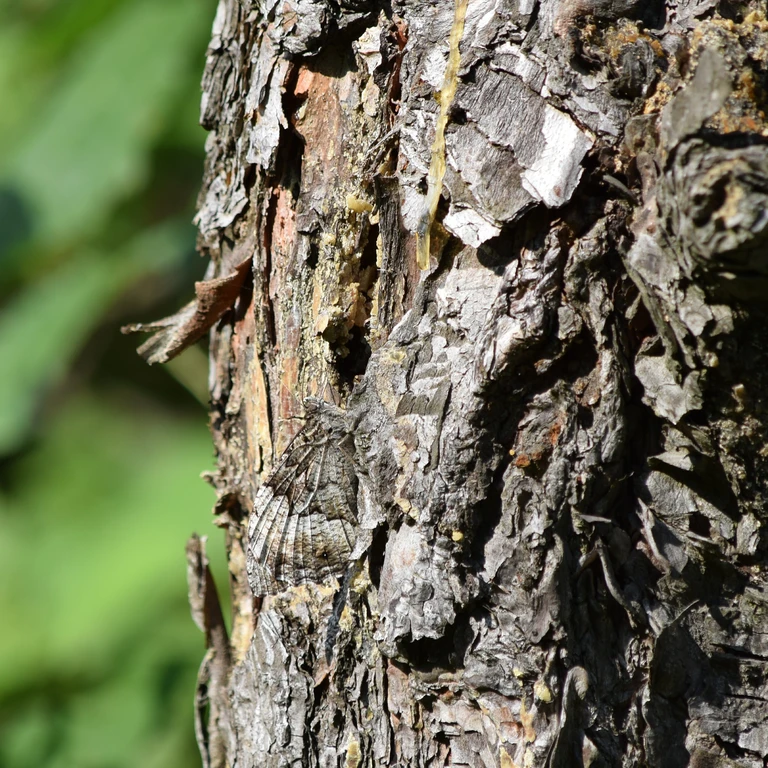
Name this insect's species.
Hipparchia fagi
